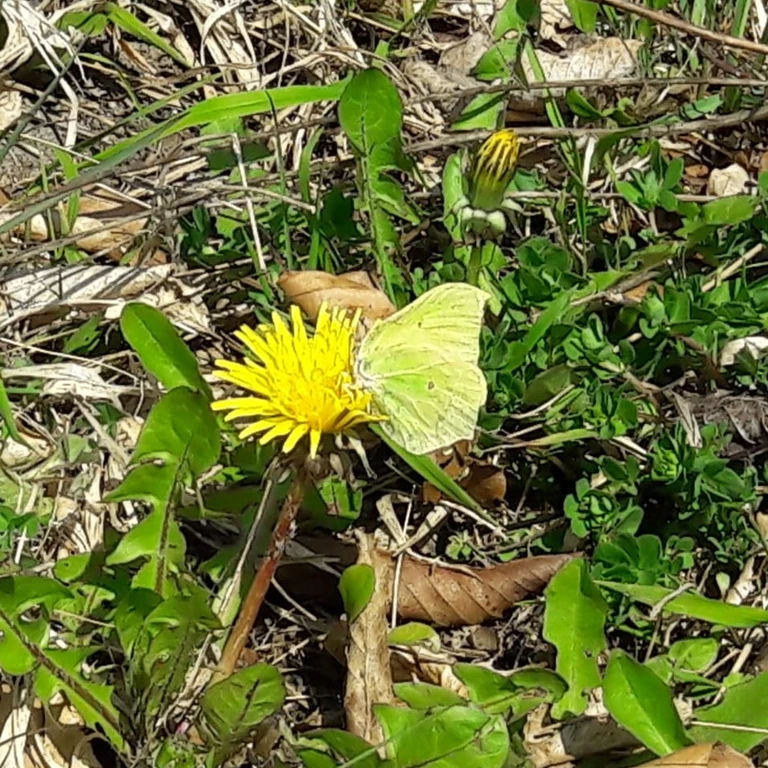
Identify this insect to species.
Gonepteryx rhamni
